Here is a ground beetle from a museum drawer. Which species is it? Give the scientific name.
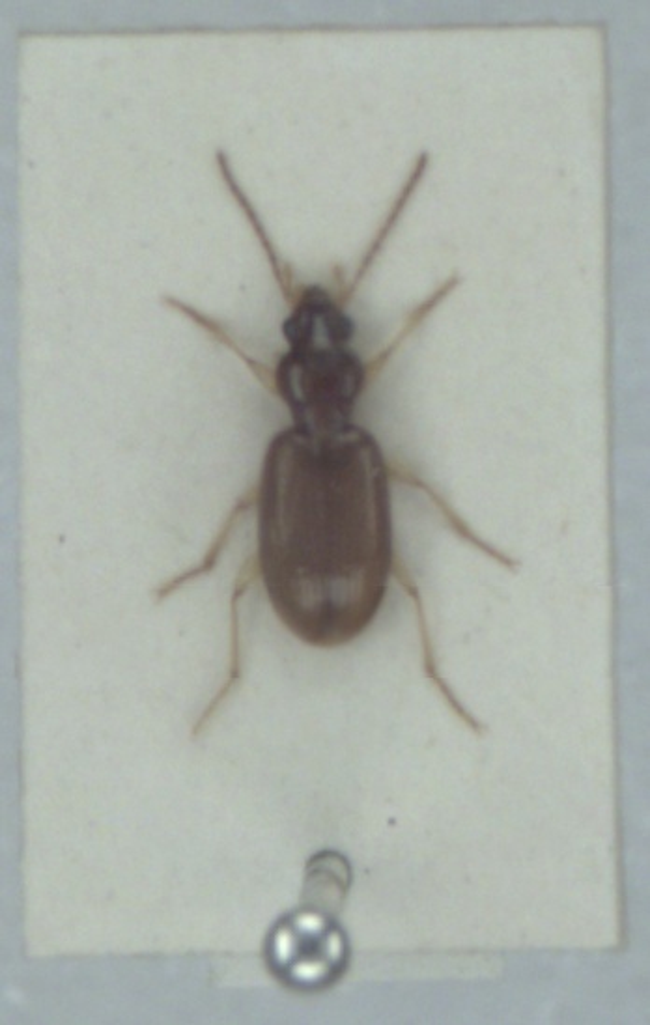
Sinechostictus stomoides
